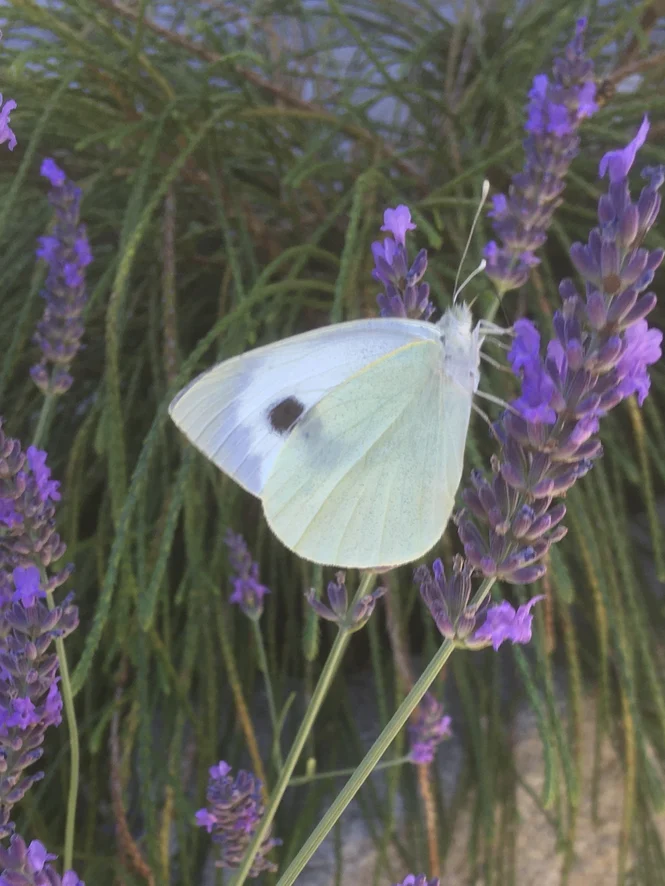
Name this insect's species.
Pieris brassicae
